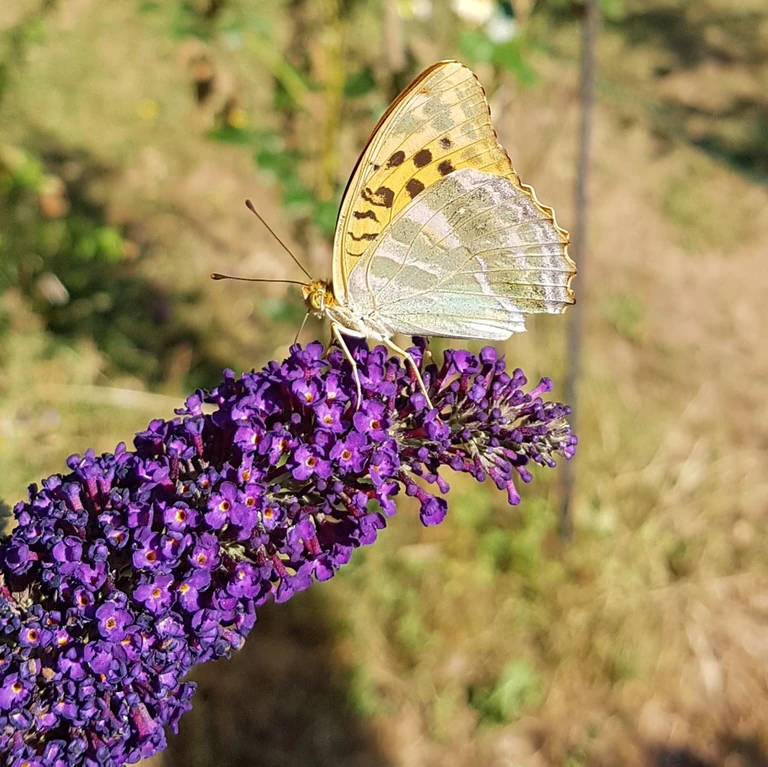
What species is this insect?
Argynnis paphia
